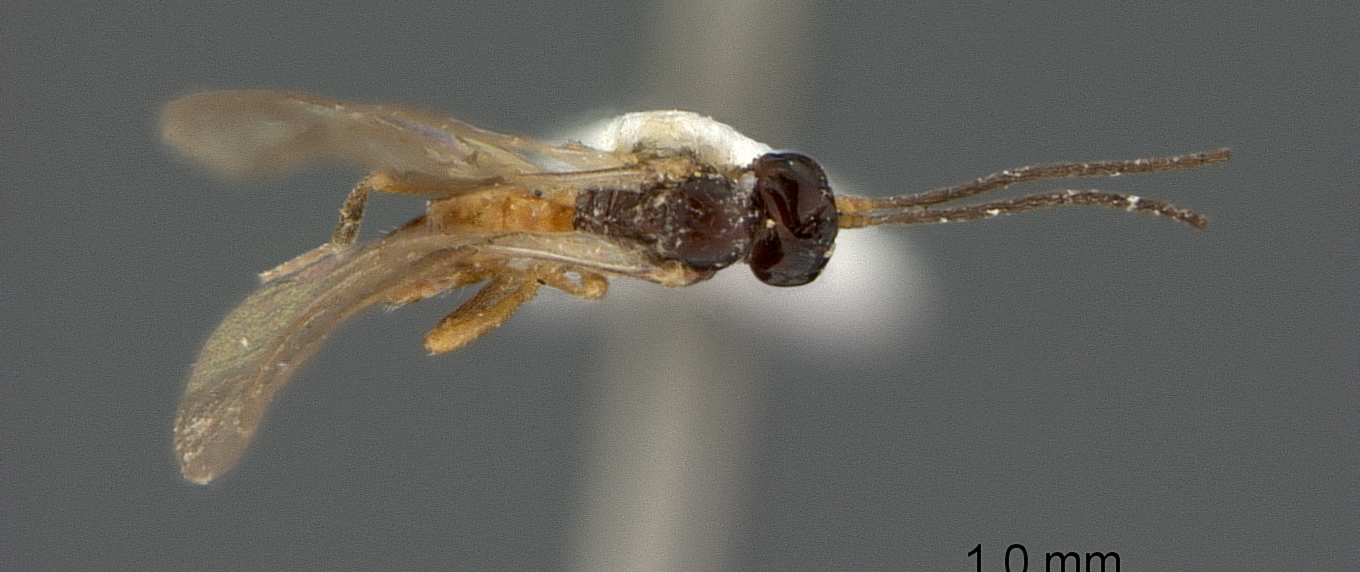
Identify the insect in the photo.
Dacnusa oscinidis
